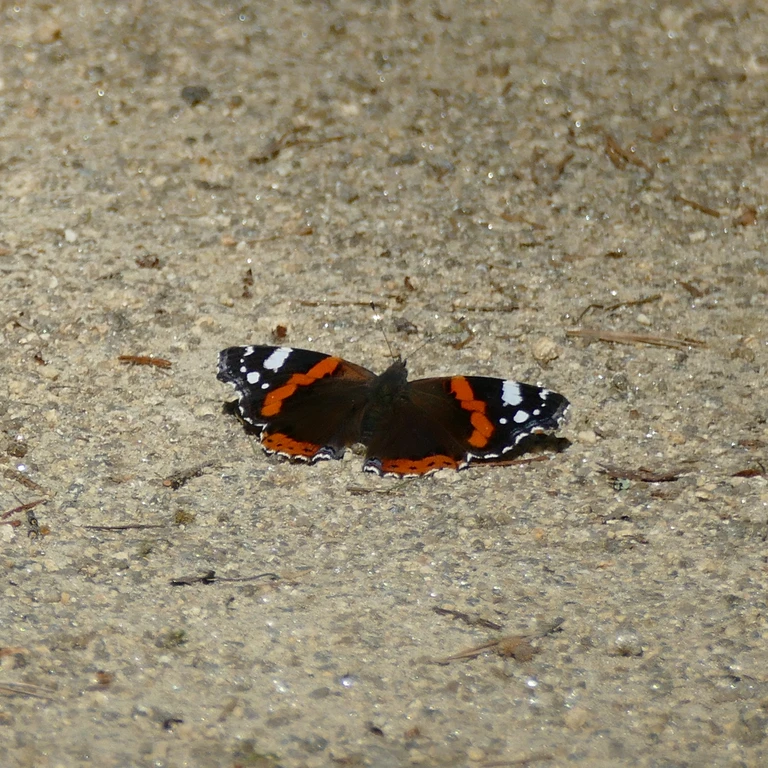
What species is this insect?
Vanessa atalanta
